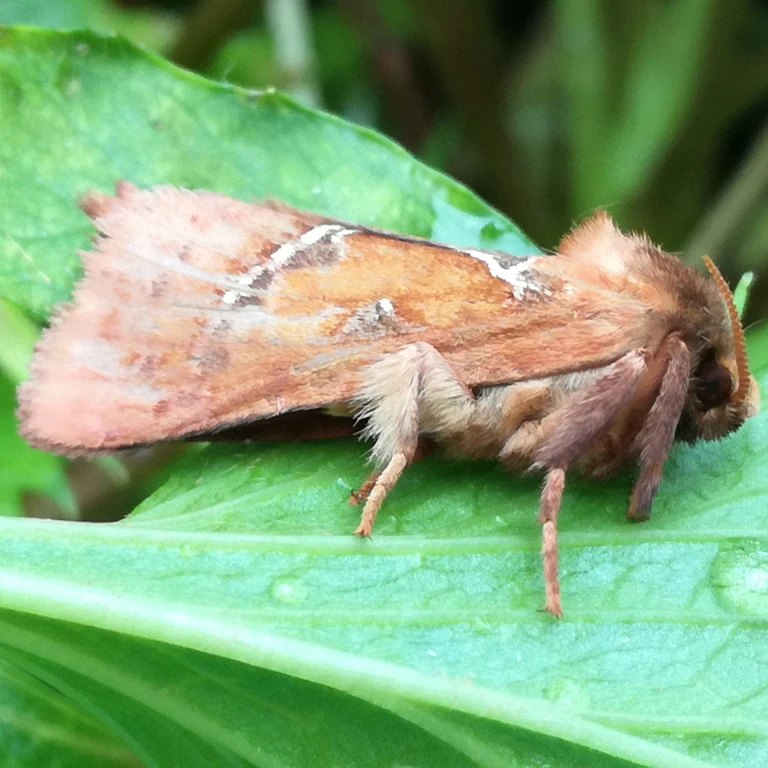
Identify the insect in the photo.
Triodia sylvina
